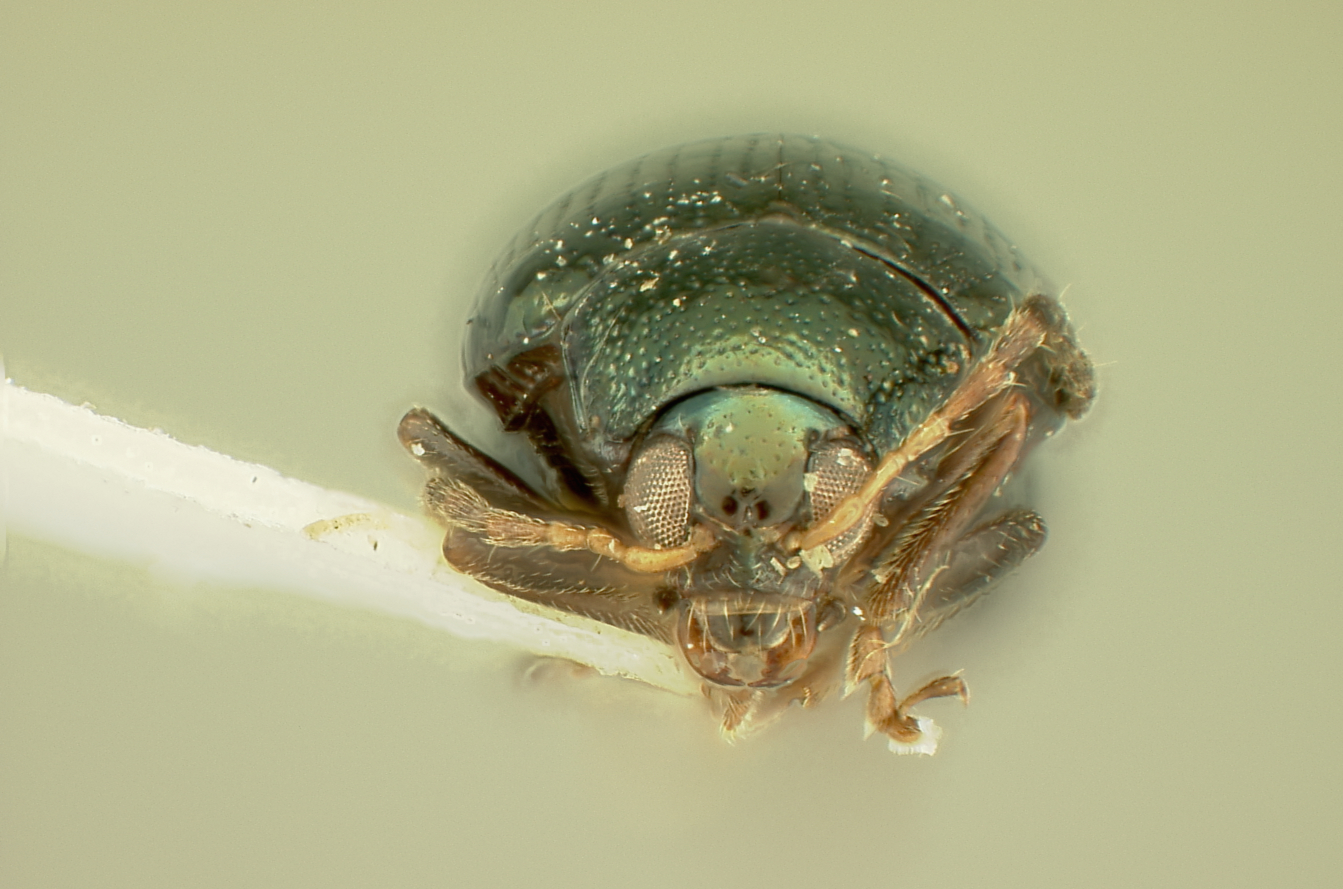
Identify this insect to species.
Psylliodes cucurbitae
